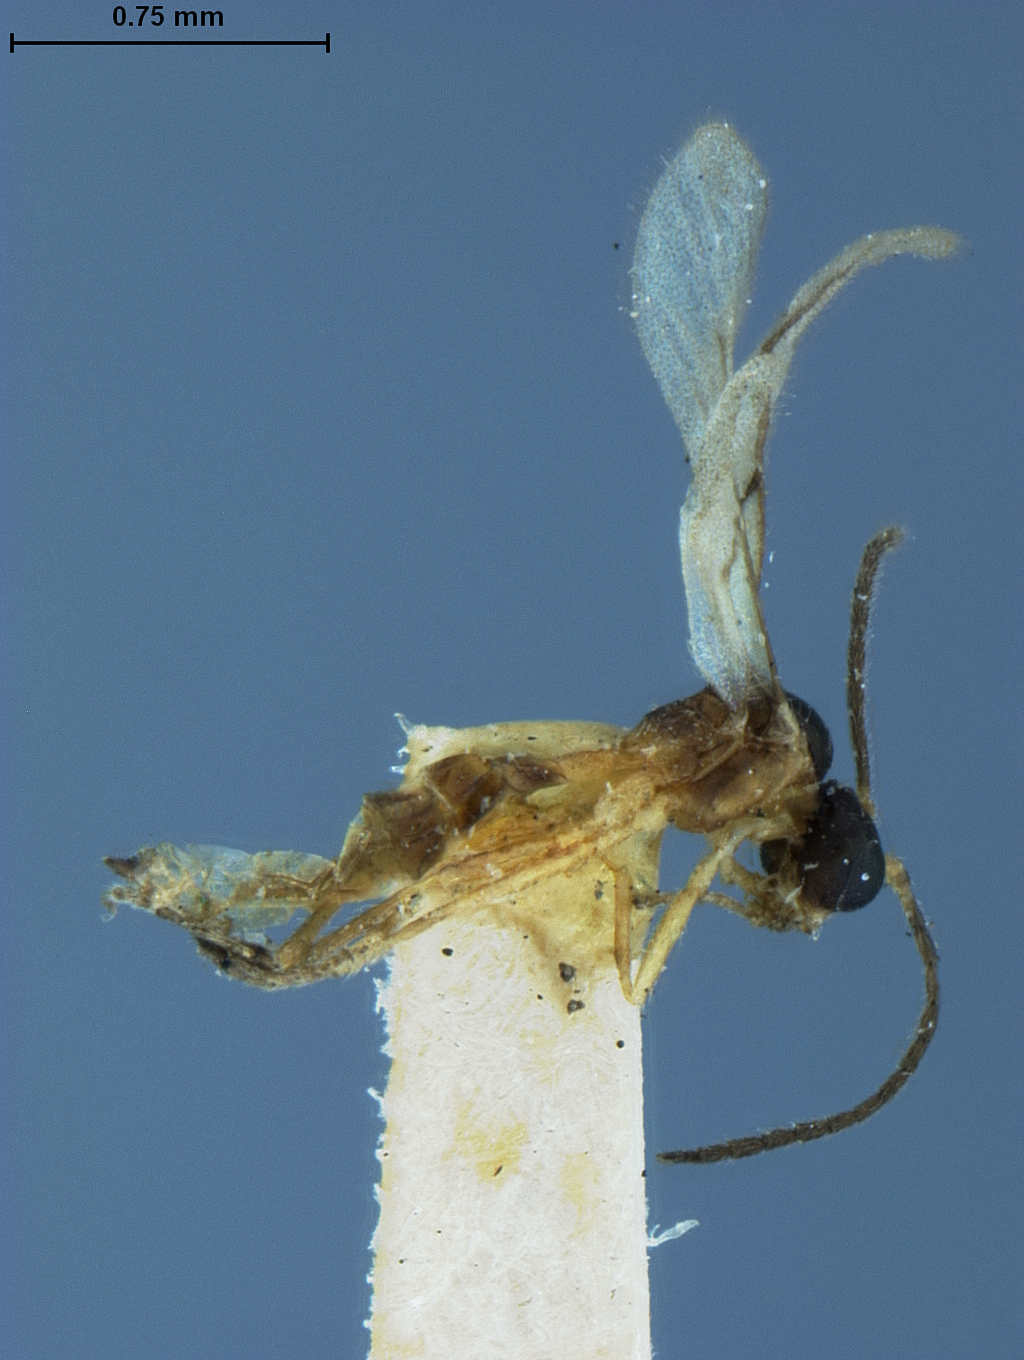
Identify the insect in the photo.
Lysiphlebus ribaphidis
